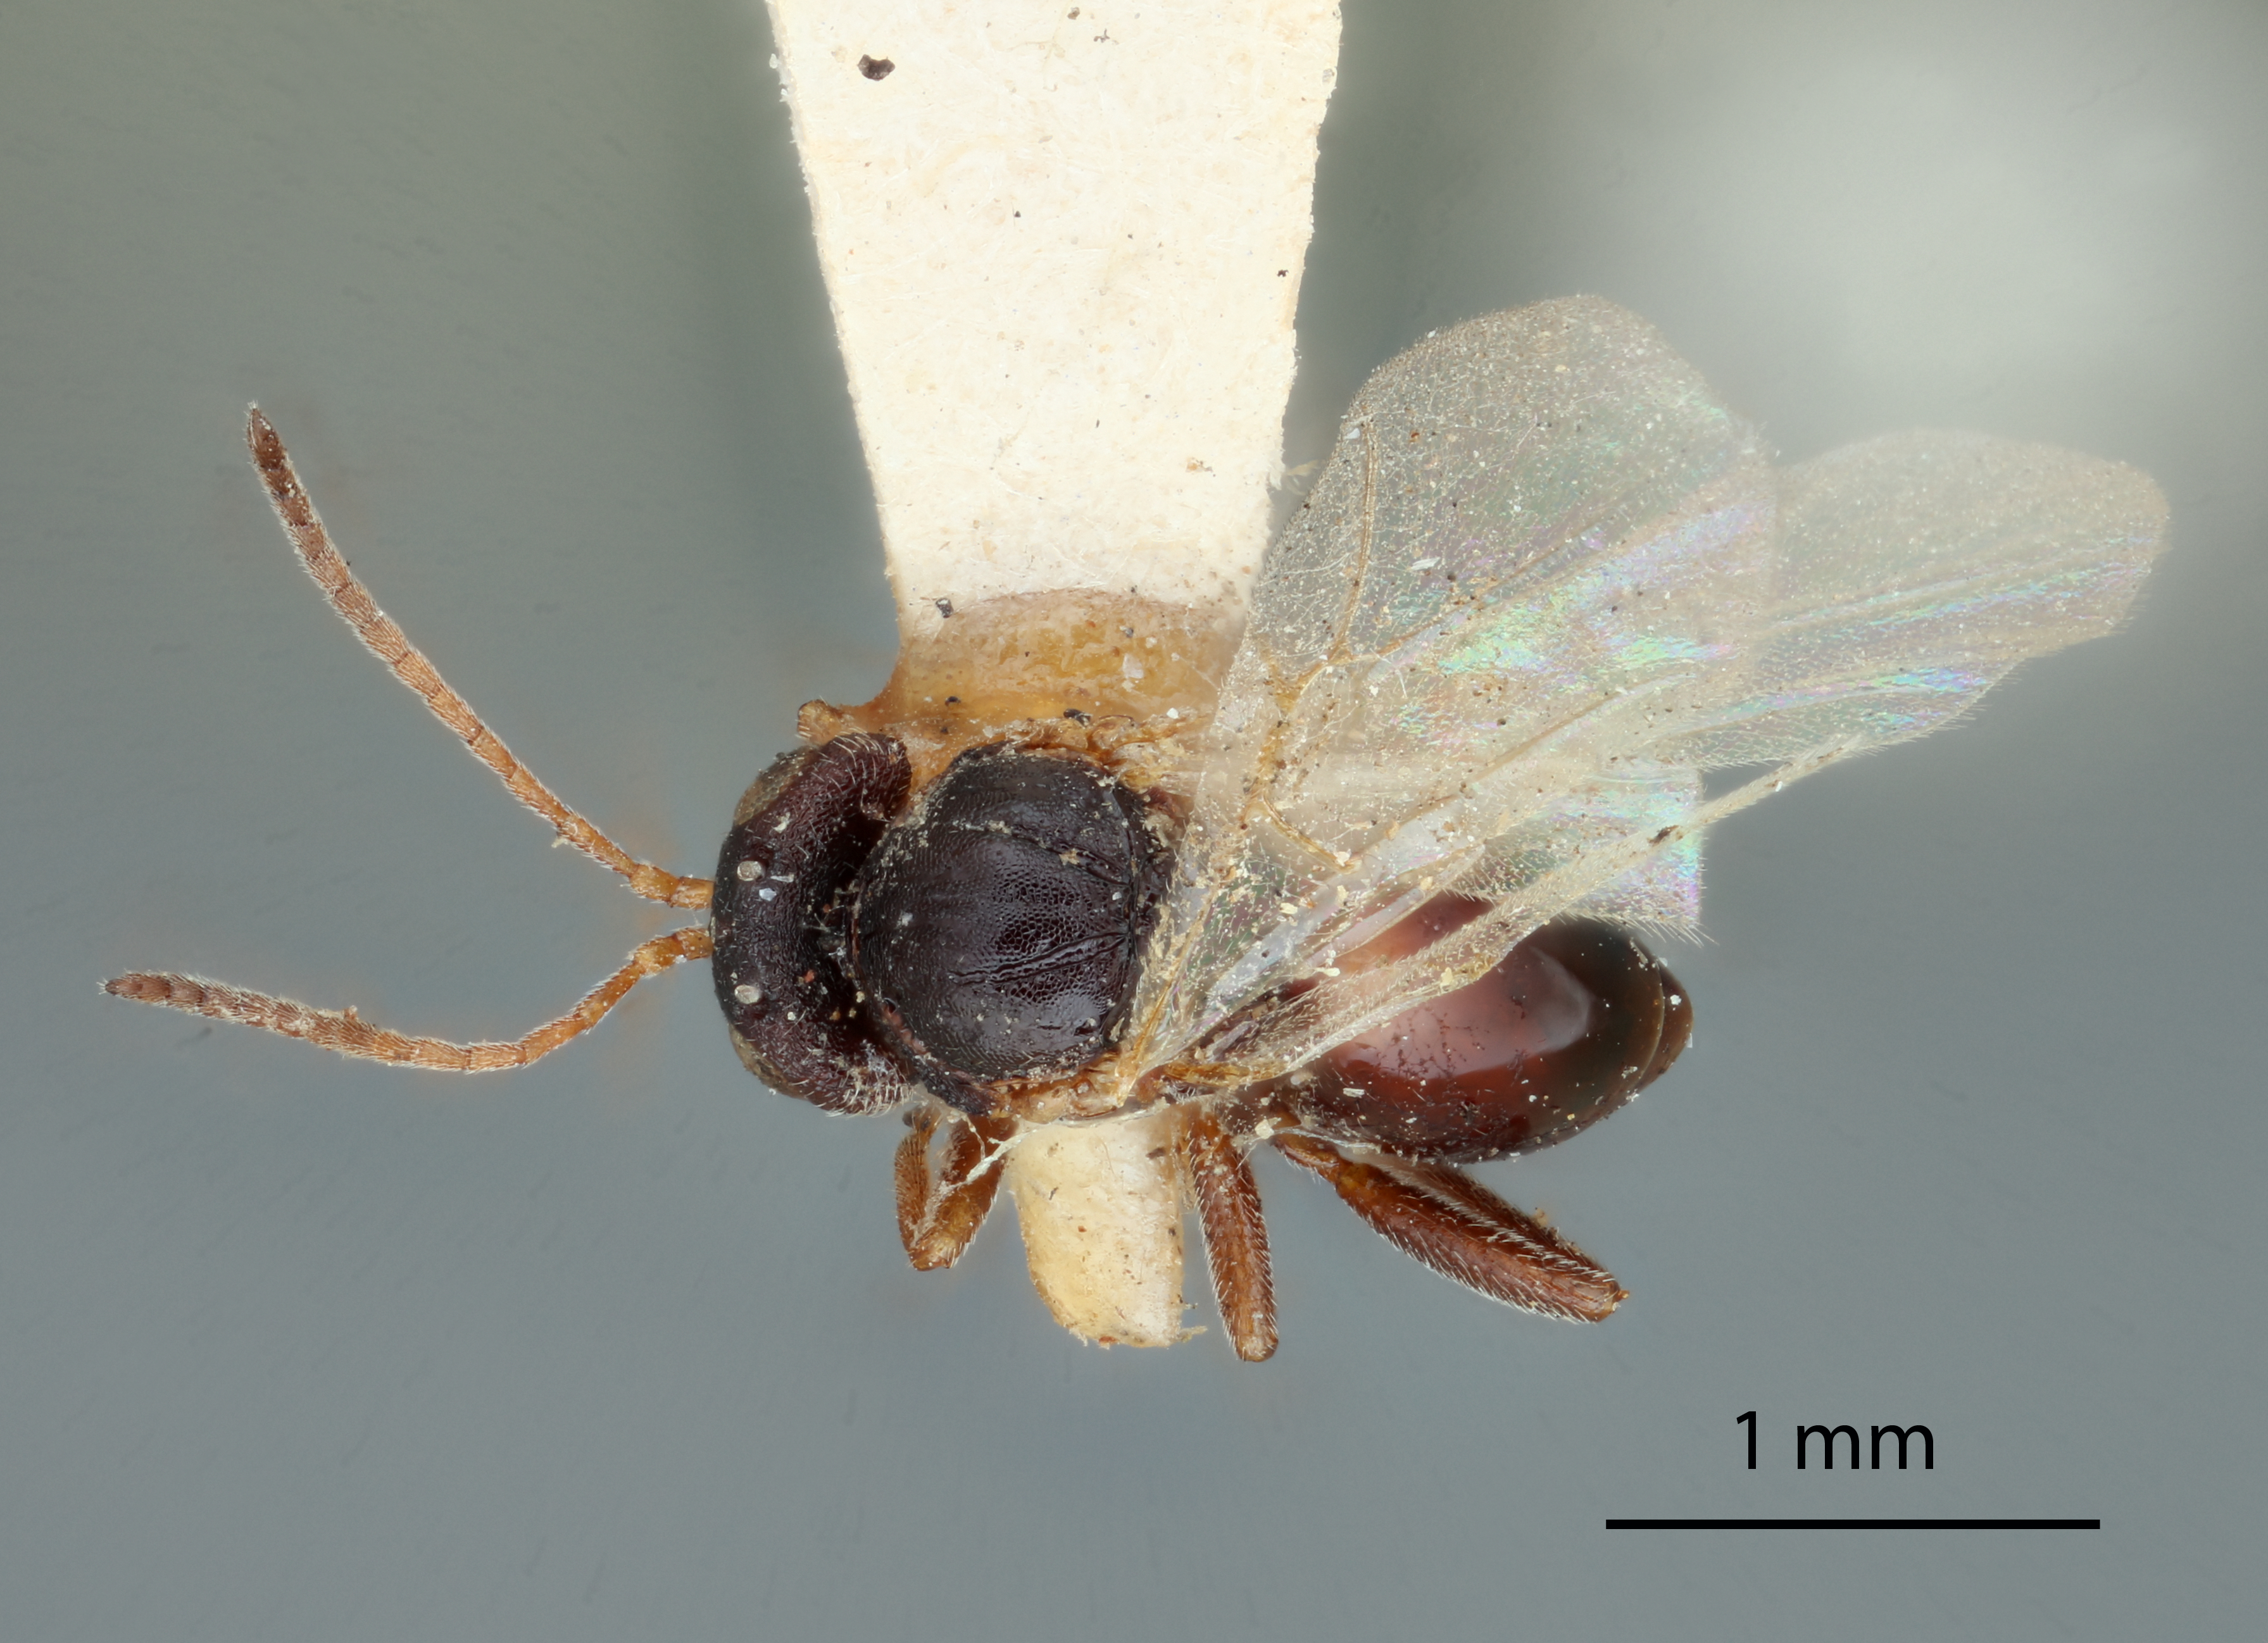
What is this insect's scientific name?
Cynips quercus
